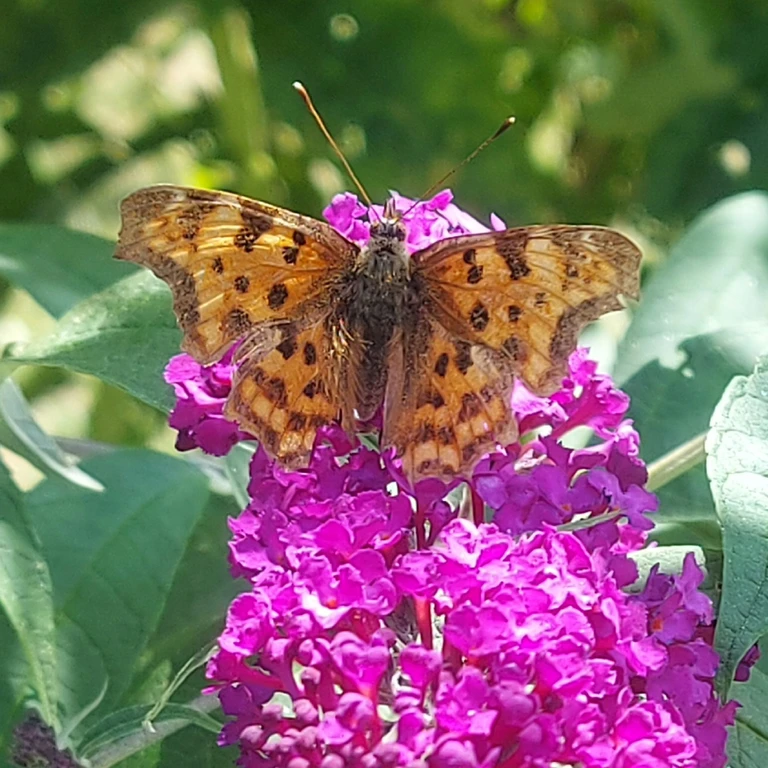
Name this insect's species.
Polygonia c-album
